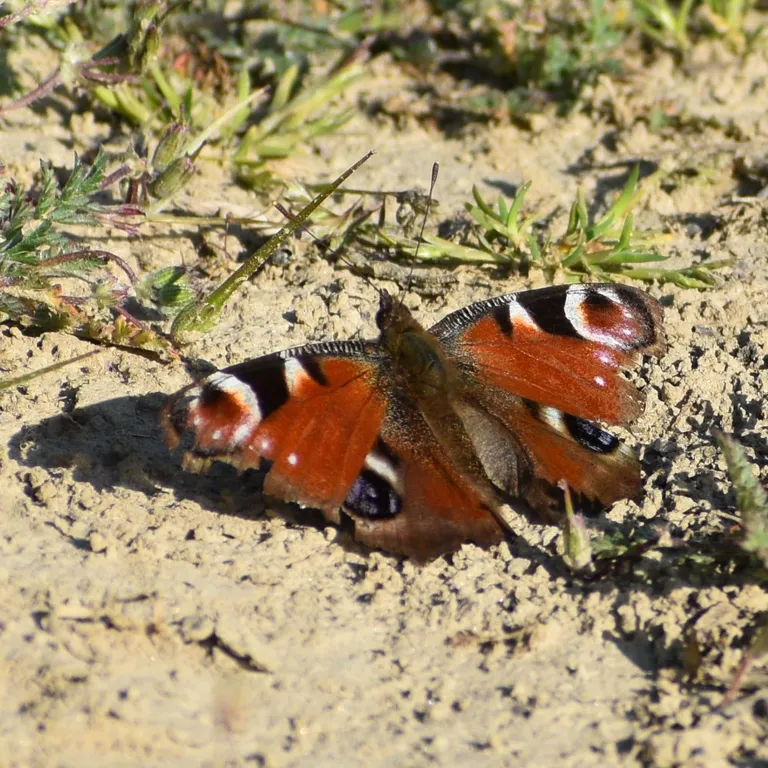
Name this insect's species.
Aglais io
